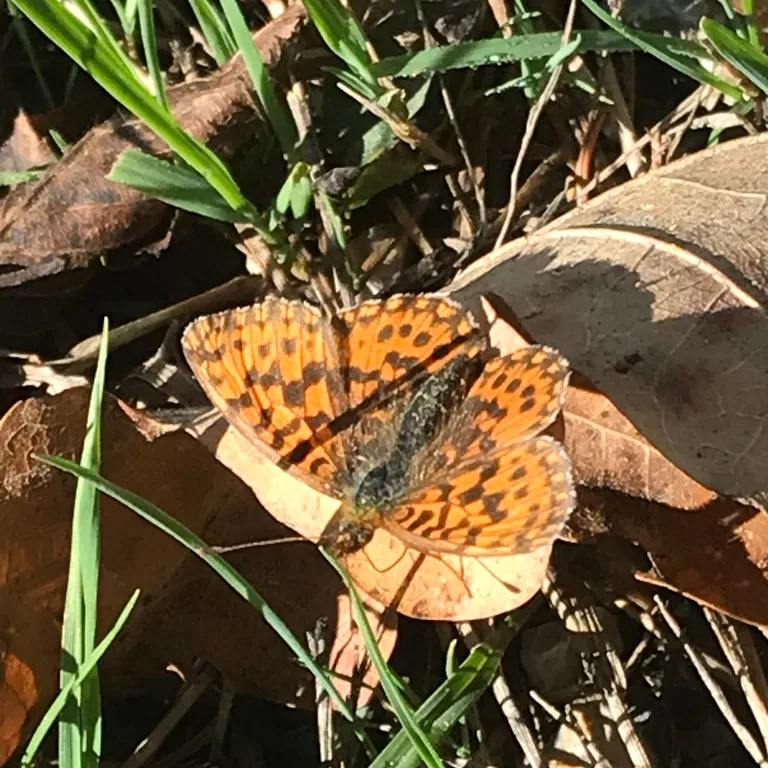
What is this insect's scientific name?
Boloria dia
